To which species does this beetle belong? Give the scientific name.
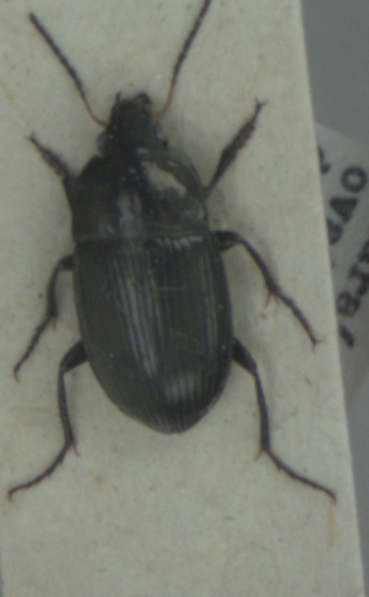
Amara ovata
